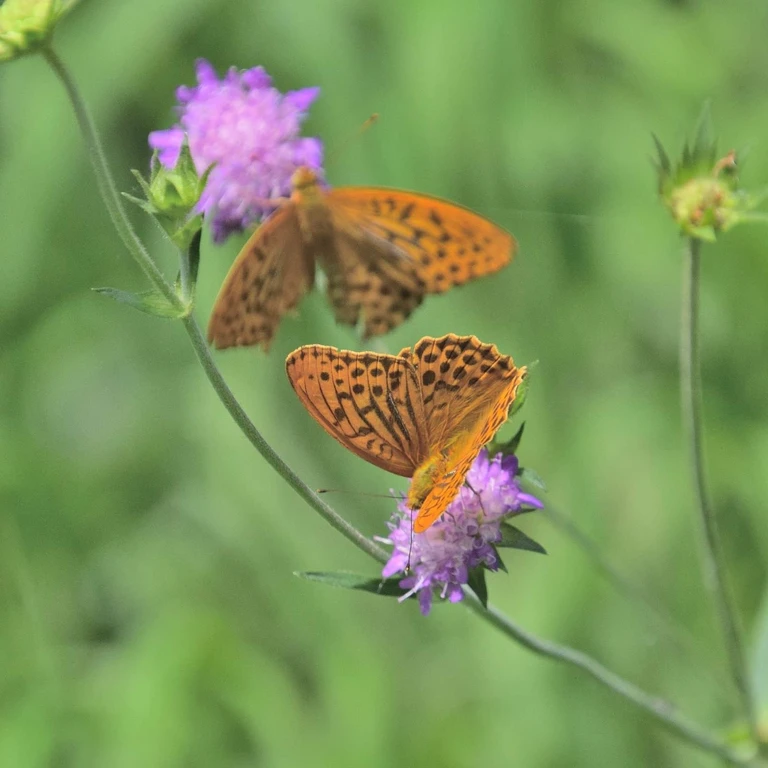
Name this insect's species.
Argynnis paphia
